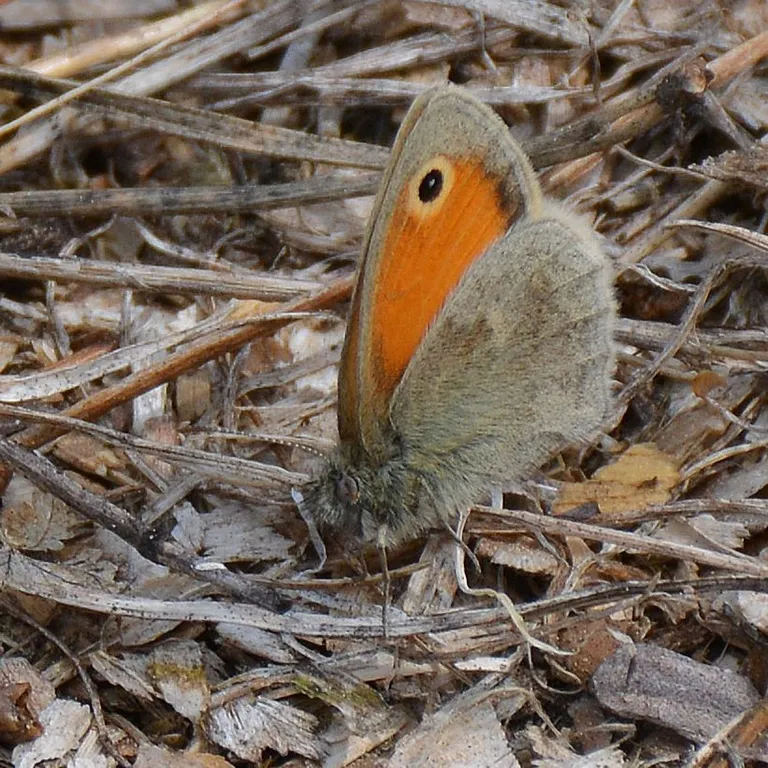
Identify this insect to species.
Coenonympha pamphilus
